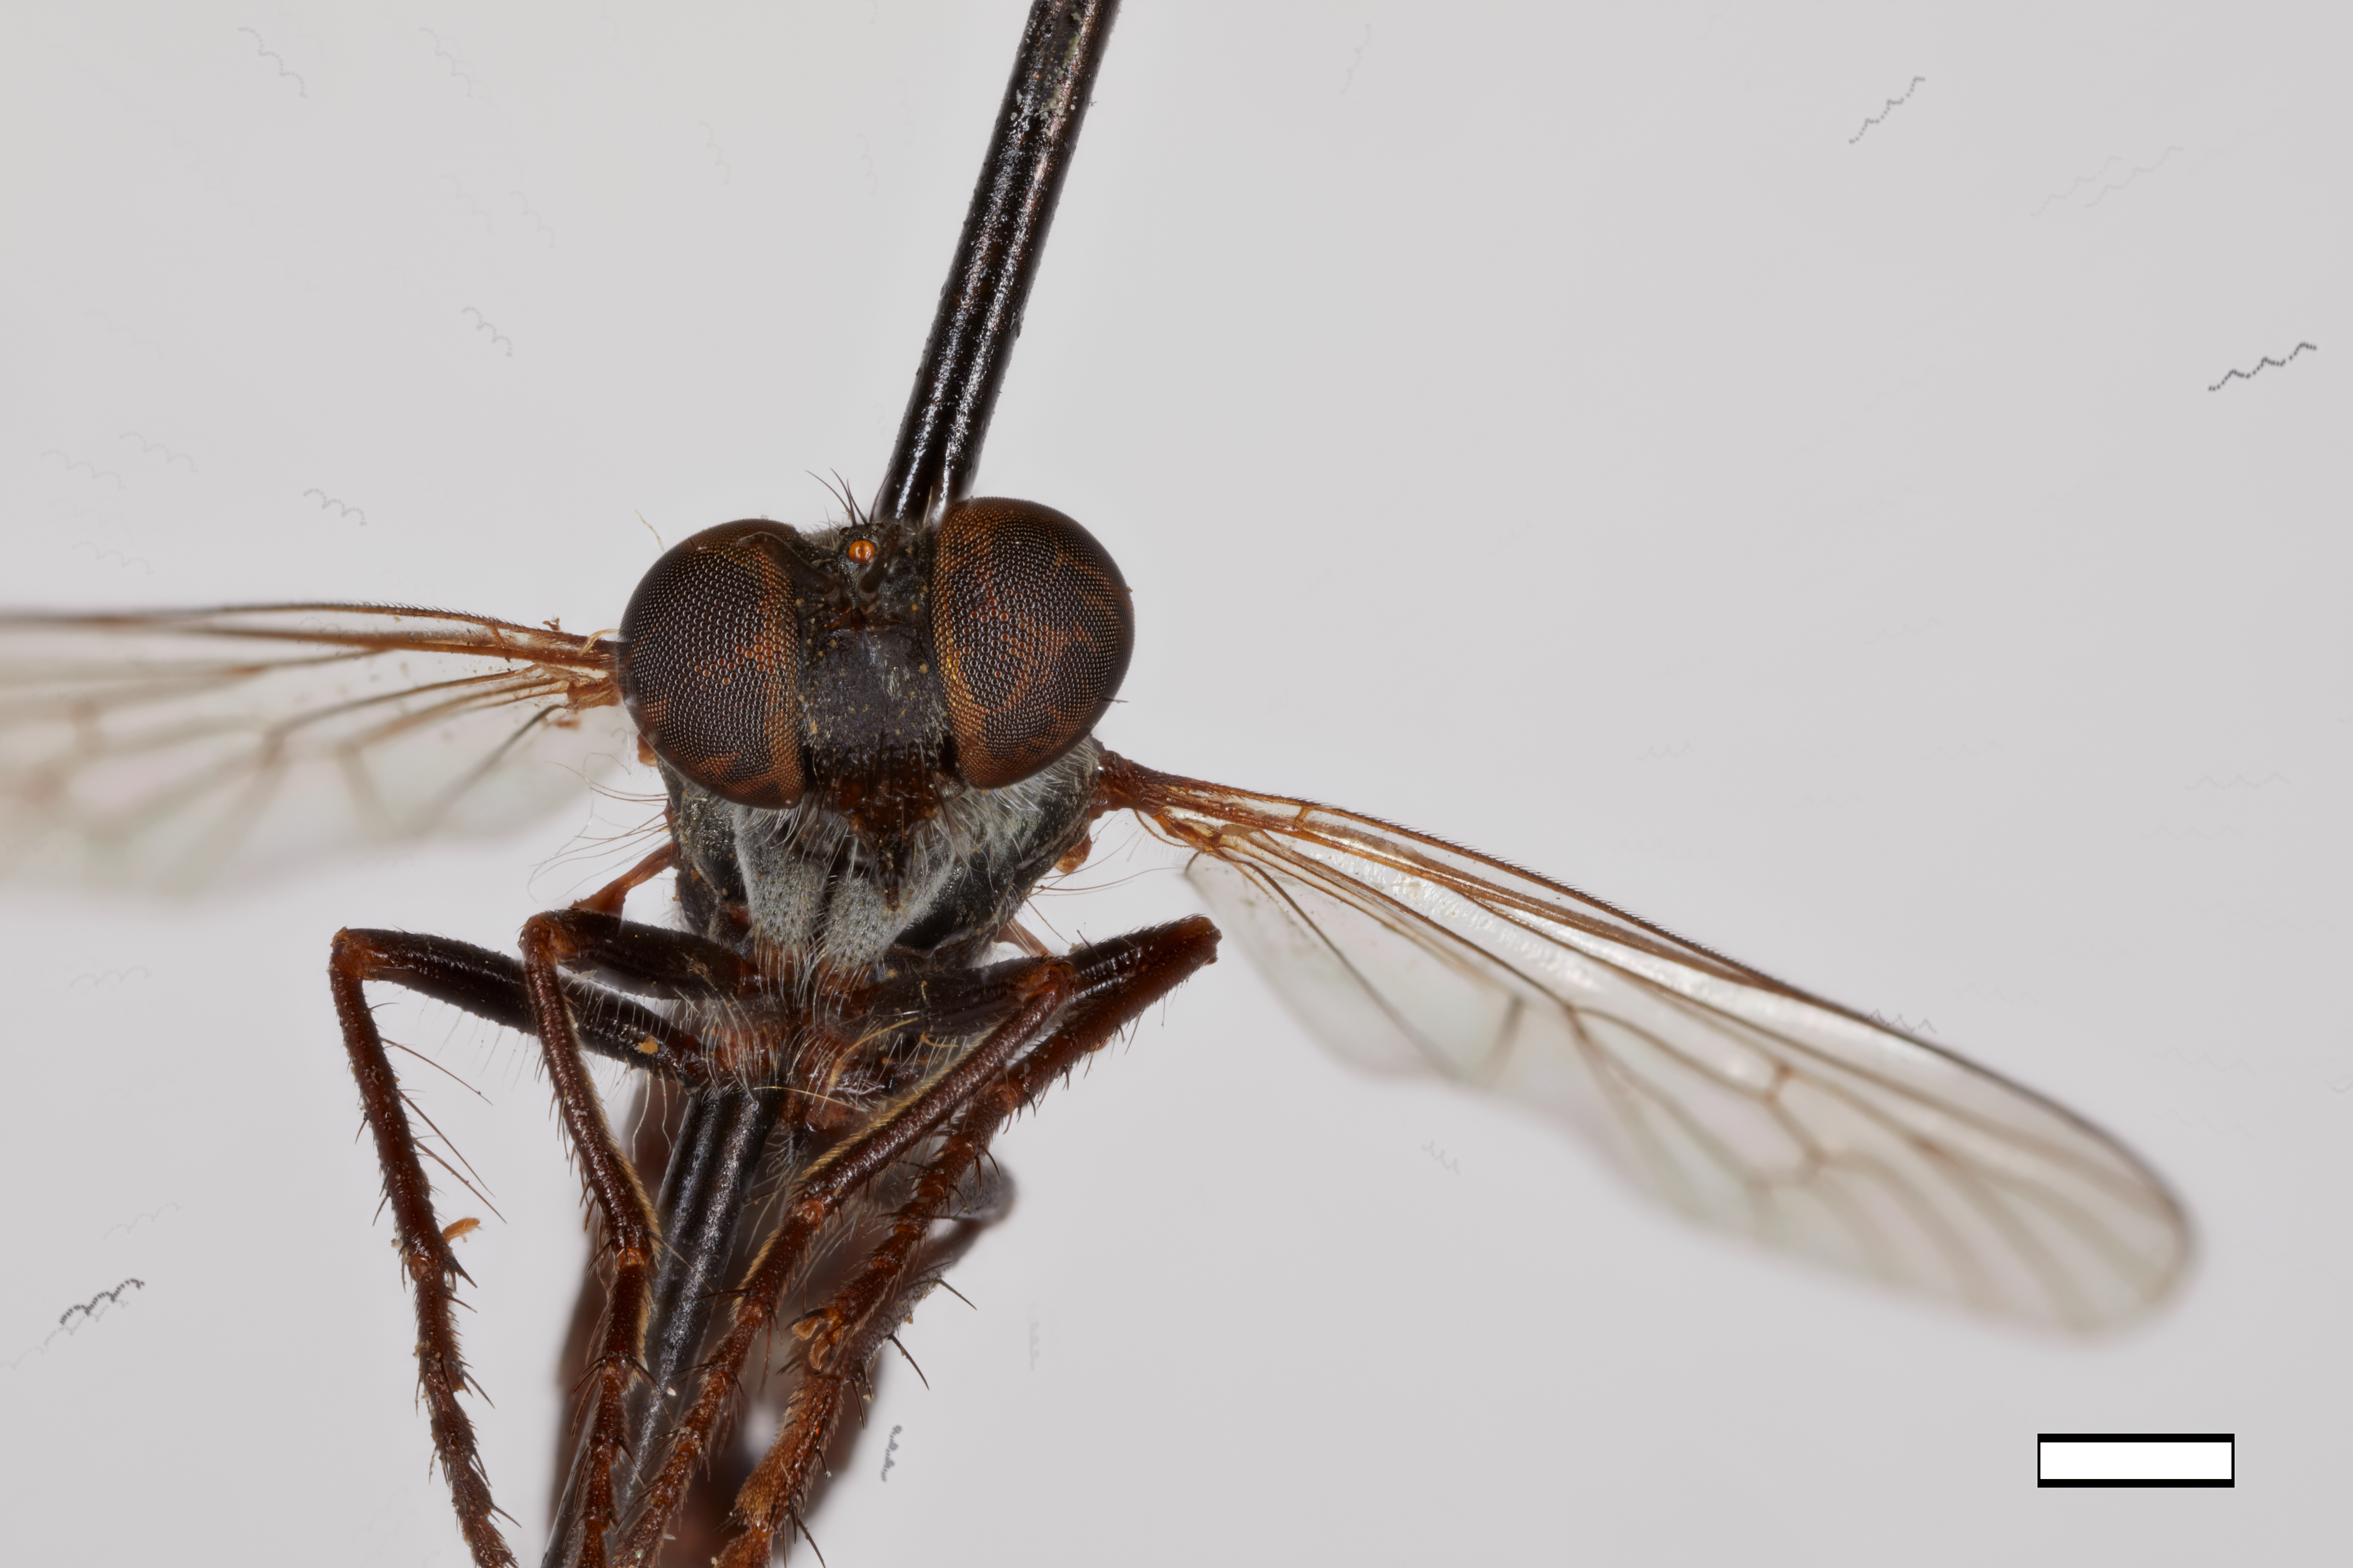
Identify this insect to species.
Cophura melanochaeta
